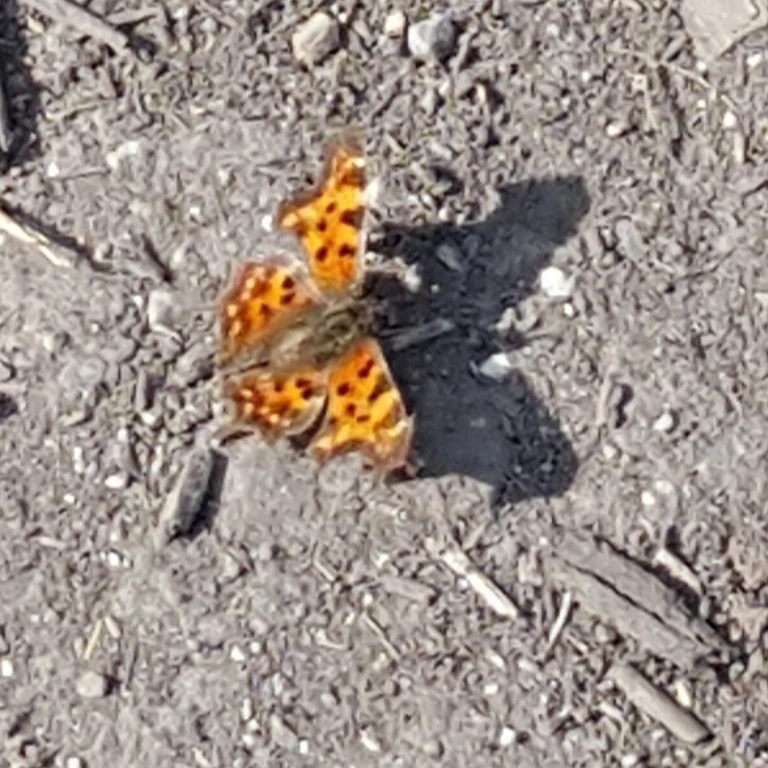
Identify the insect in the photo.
Polygonia c-album
